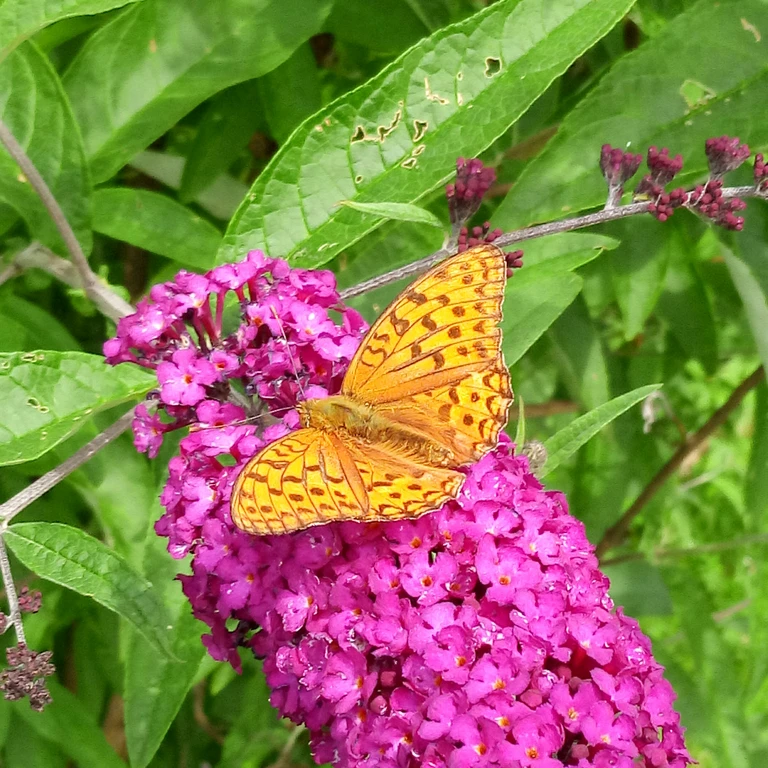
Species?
Fabriciana adippe
